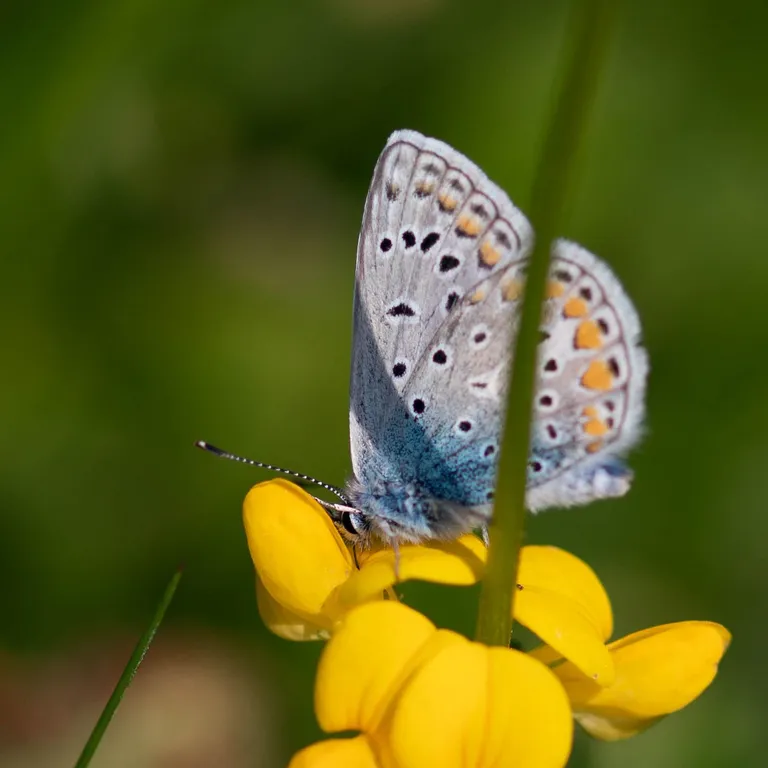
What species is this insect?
Polyommatus icarus
